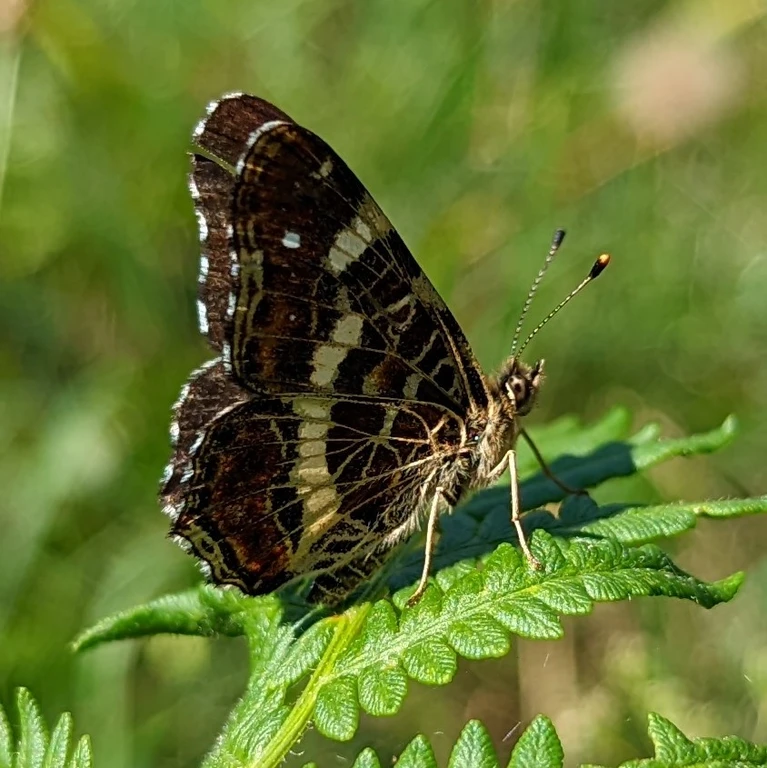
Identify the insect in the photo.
Araschnia levana
